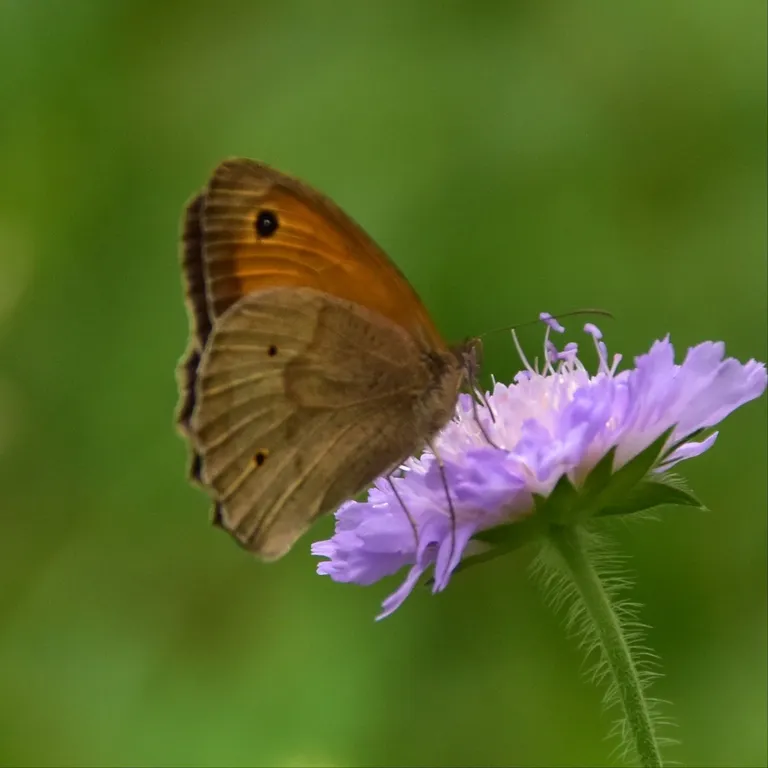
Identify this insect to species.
Maniola jurtina
